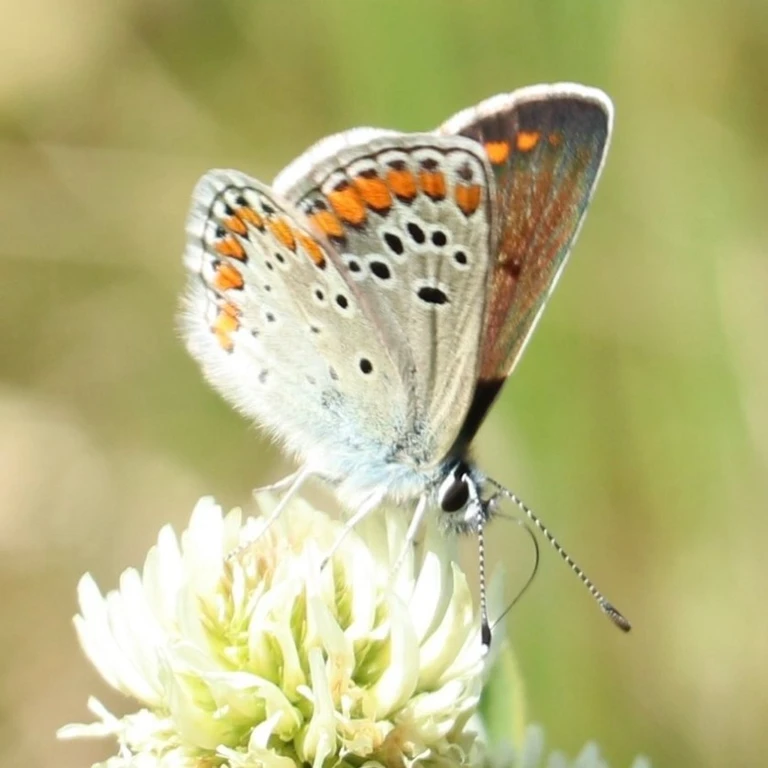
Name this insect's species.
Aricia agestis/artaxerxes
